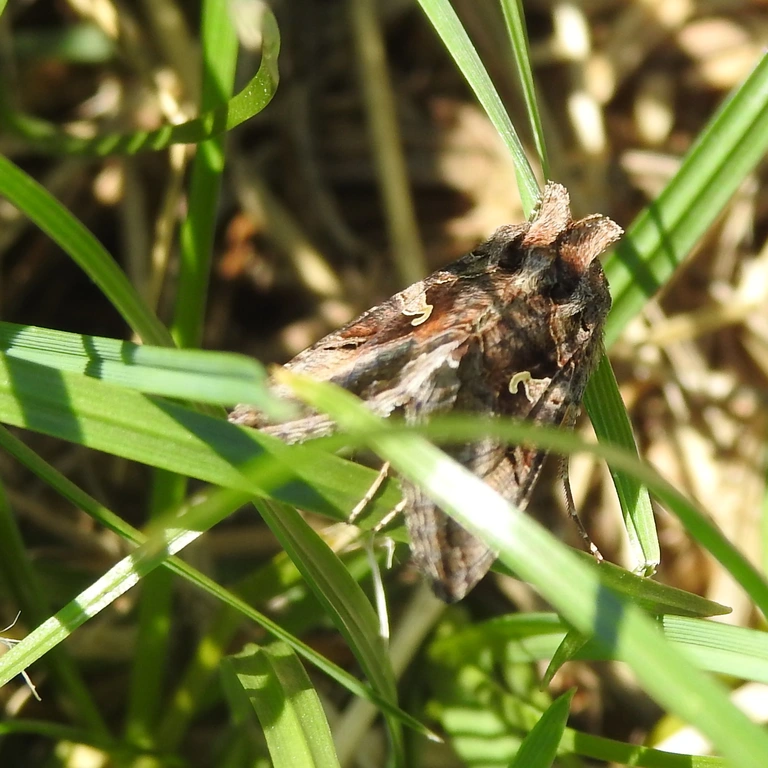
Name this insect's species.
Autographa gamma
